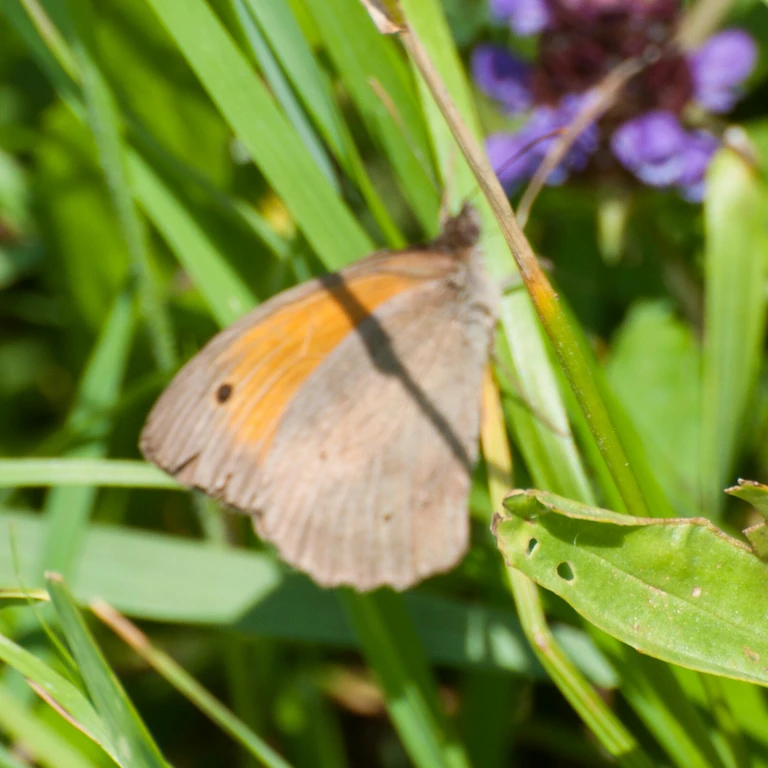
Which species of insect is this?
Maniola jurtina
